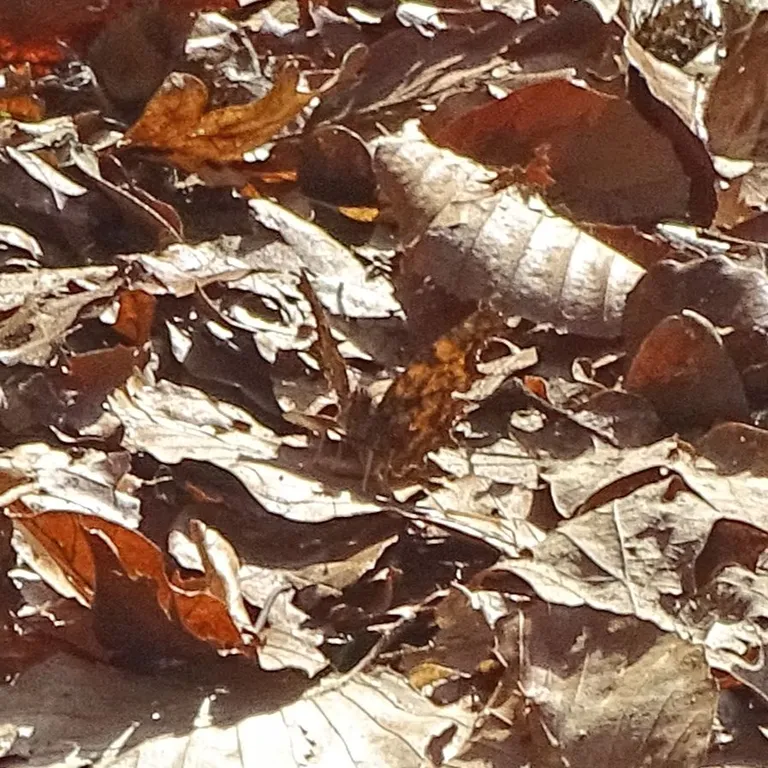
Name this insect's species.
Polygonia c-album
